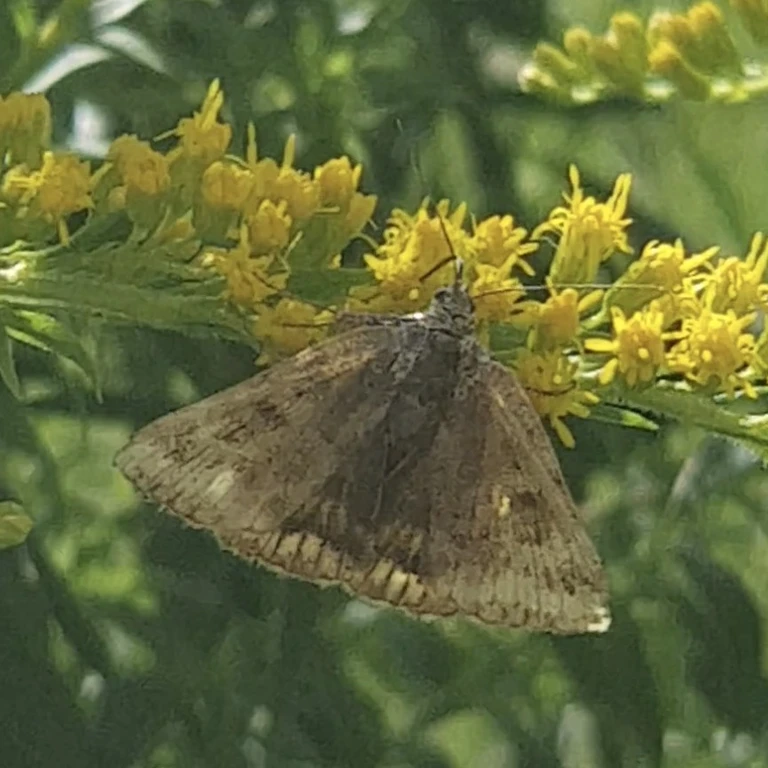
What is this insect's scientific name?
Euclidia glyphica
